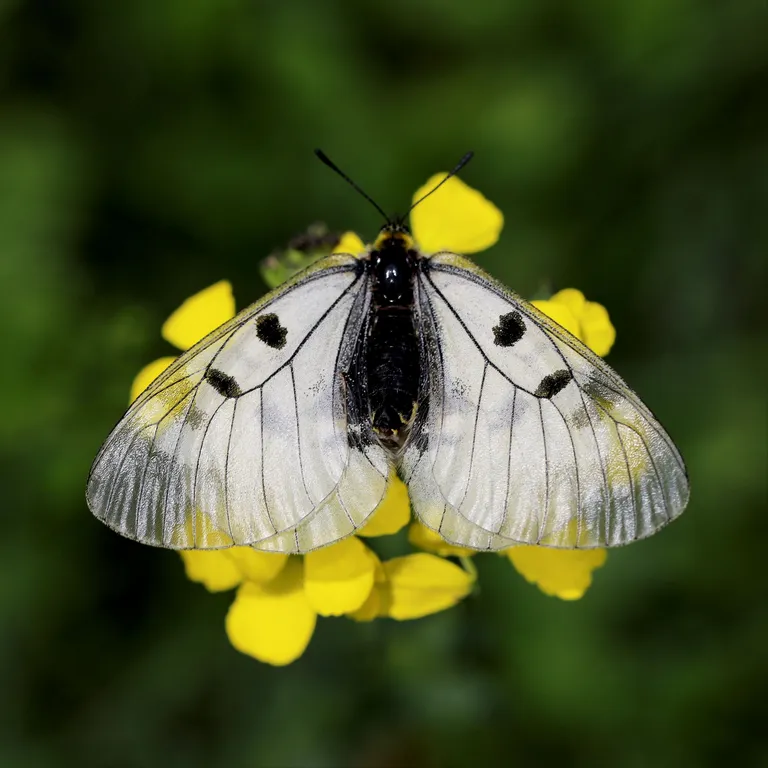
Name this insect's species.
Parnassius mnemosyne
